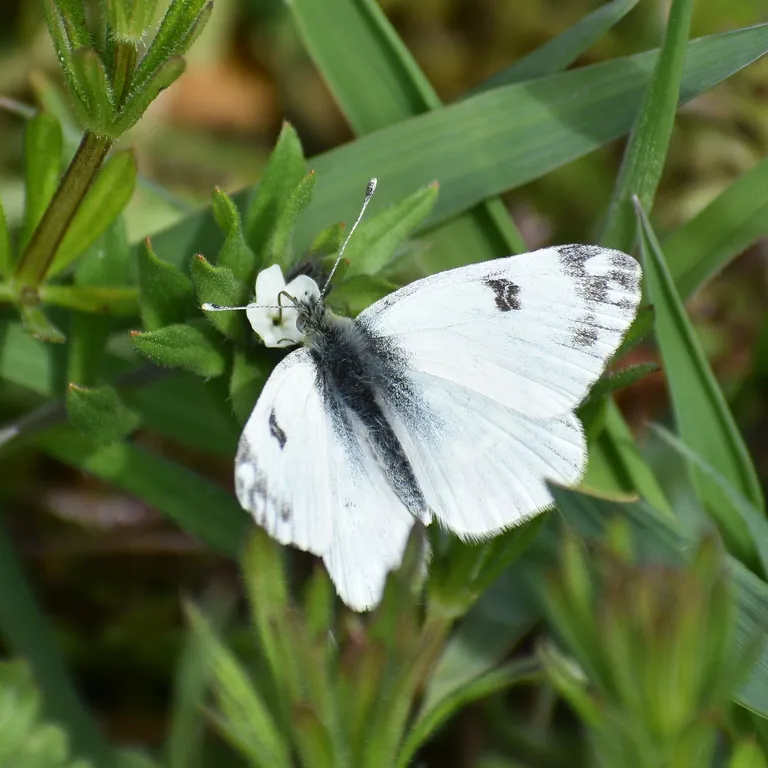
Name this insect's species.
Pontia edusa
